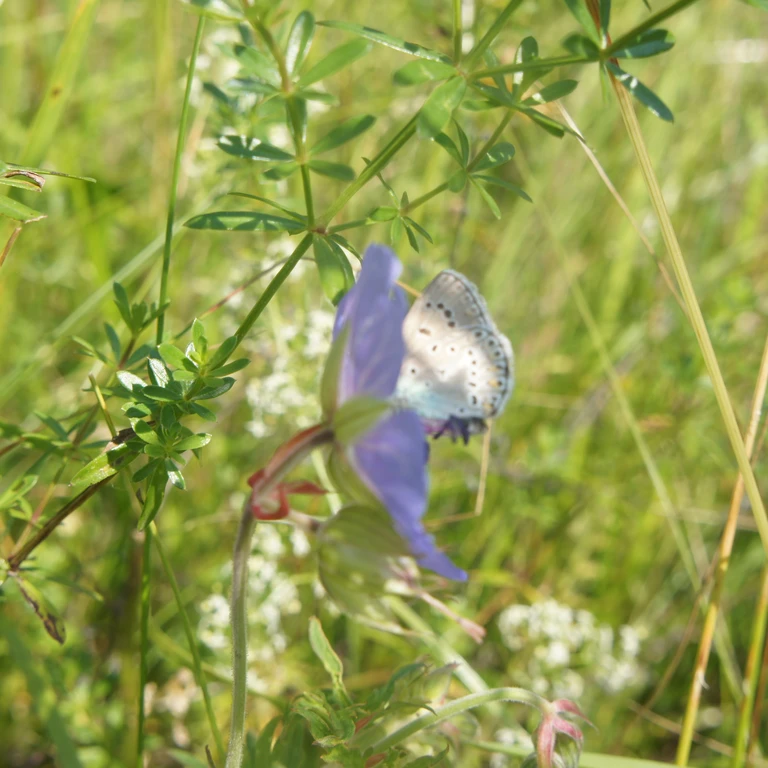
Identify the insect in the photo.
Polyommatus amandus (also Plebejus amanda)
